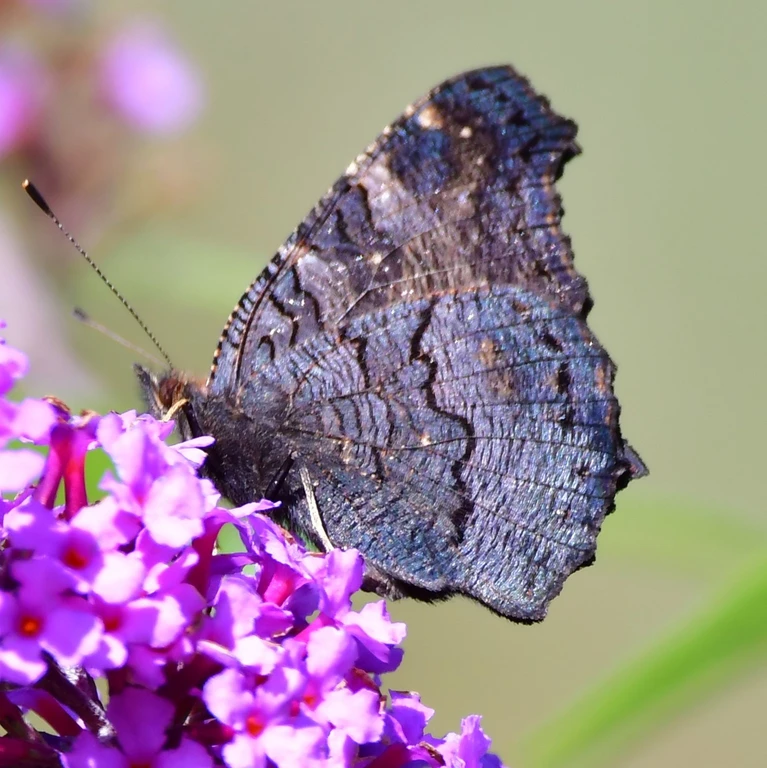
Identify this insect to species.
Aglais io
